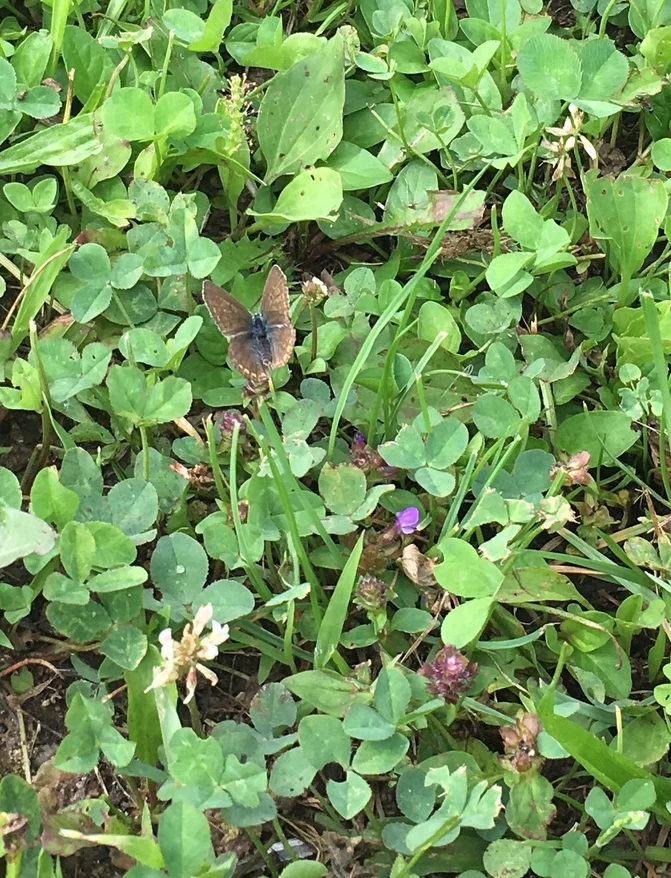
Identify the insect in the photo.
Polyommatus icarus
